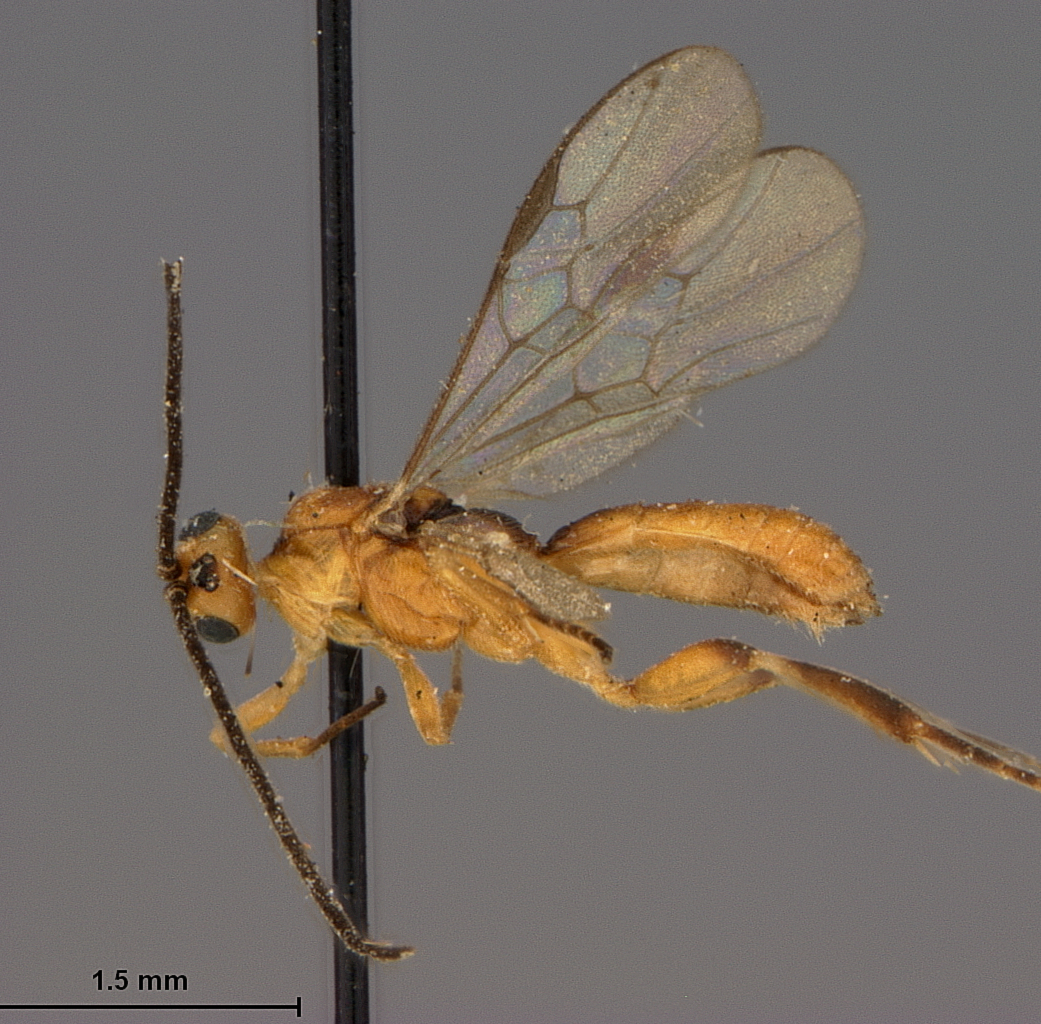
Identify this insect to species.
Orgilus kearfotti
